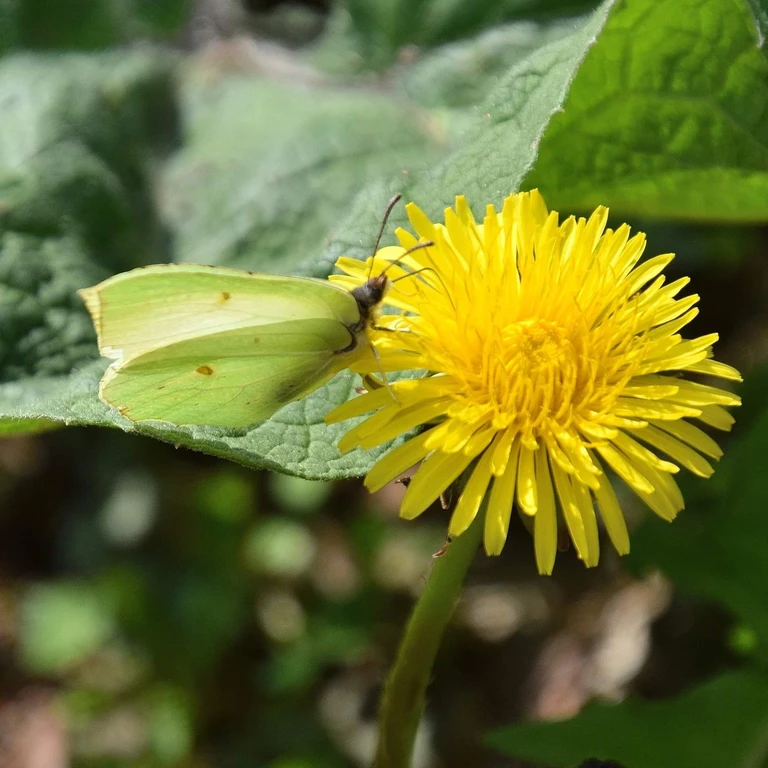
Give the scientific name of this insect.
Gonepteryx rhamni
